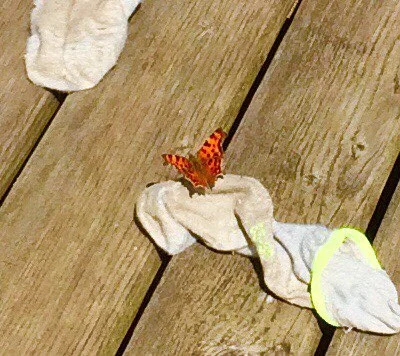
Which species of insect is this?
Polygonia c-album
